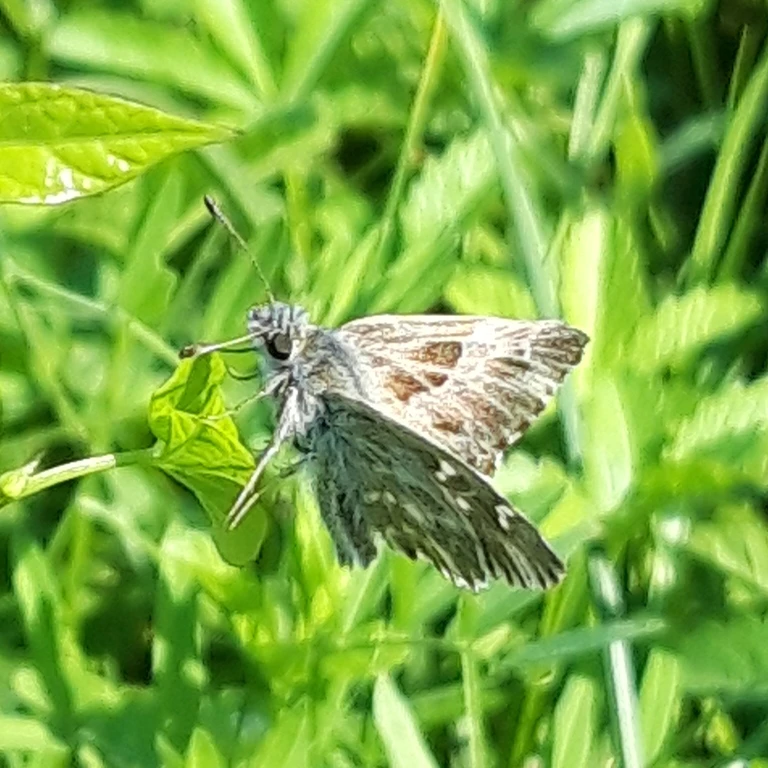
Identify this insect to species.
Muschampia floccifera (also Carcharodus floccifera)
